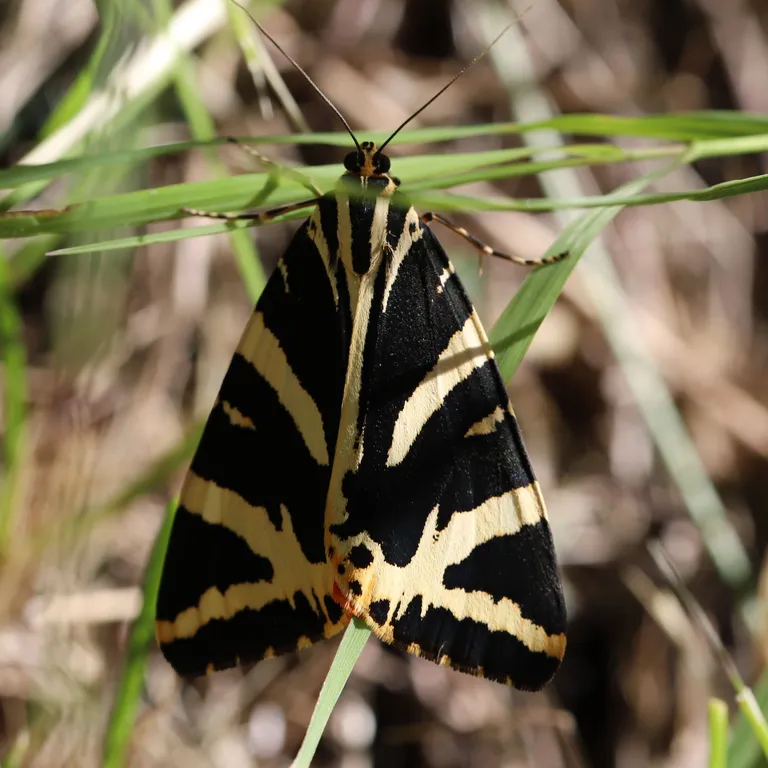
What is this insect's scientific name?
Euplagia quadripunctaria
